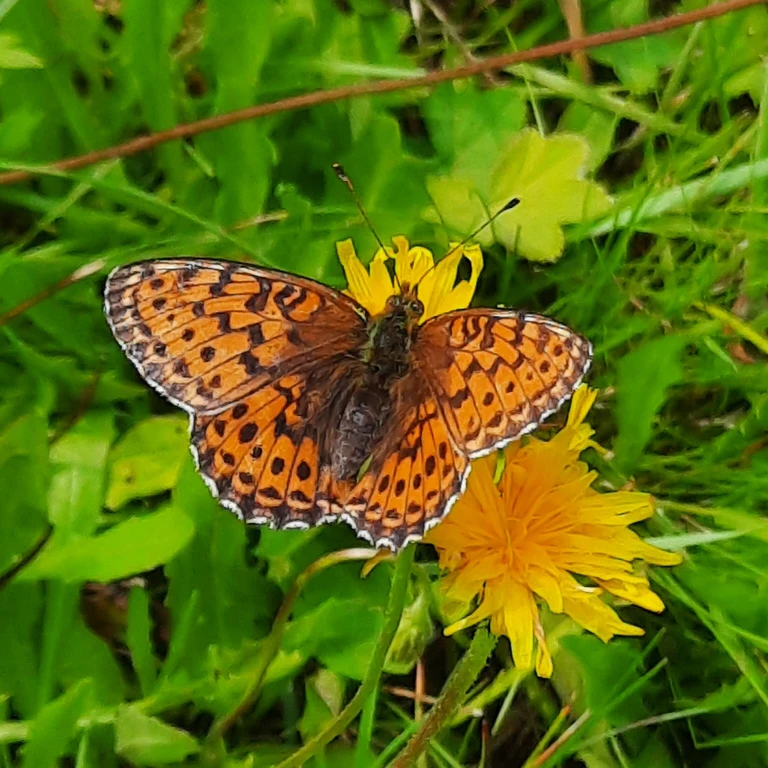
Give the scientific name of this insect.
Brenthis ino
